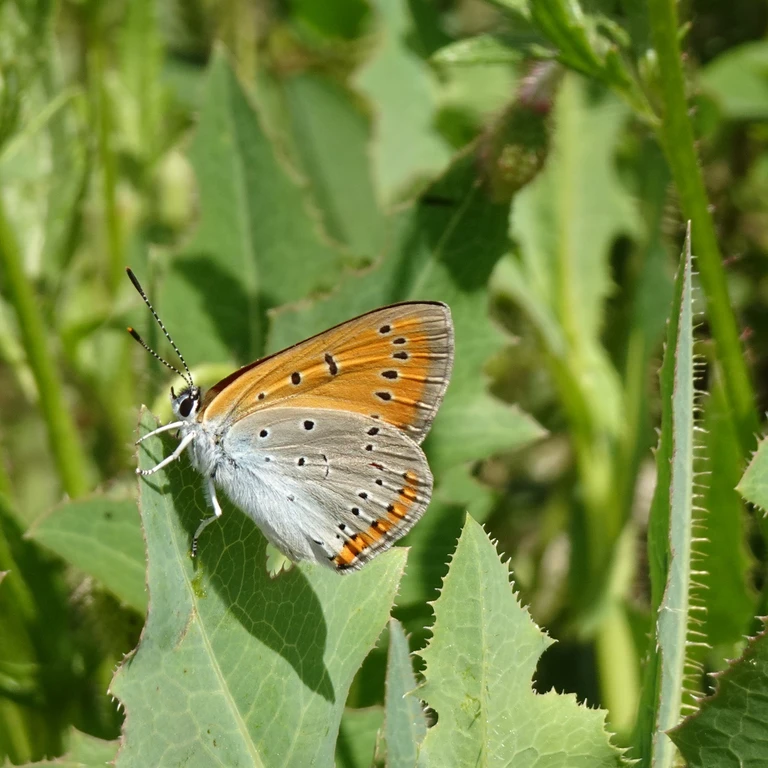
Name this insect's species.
Lycaena dispar
